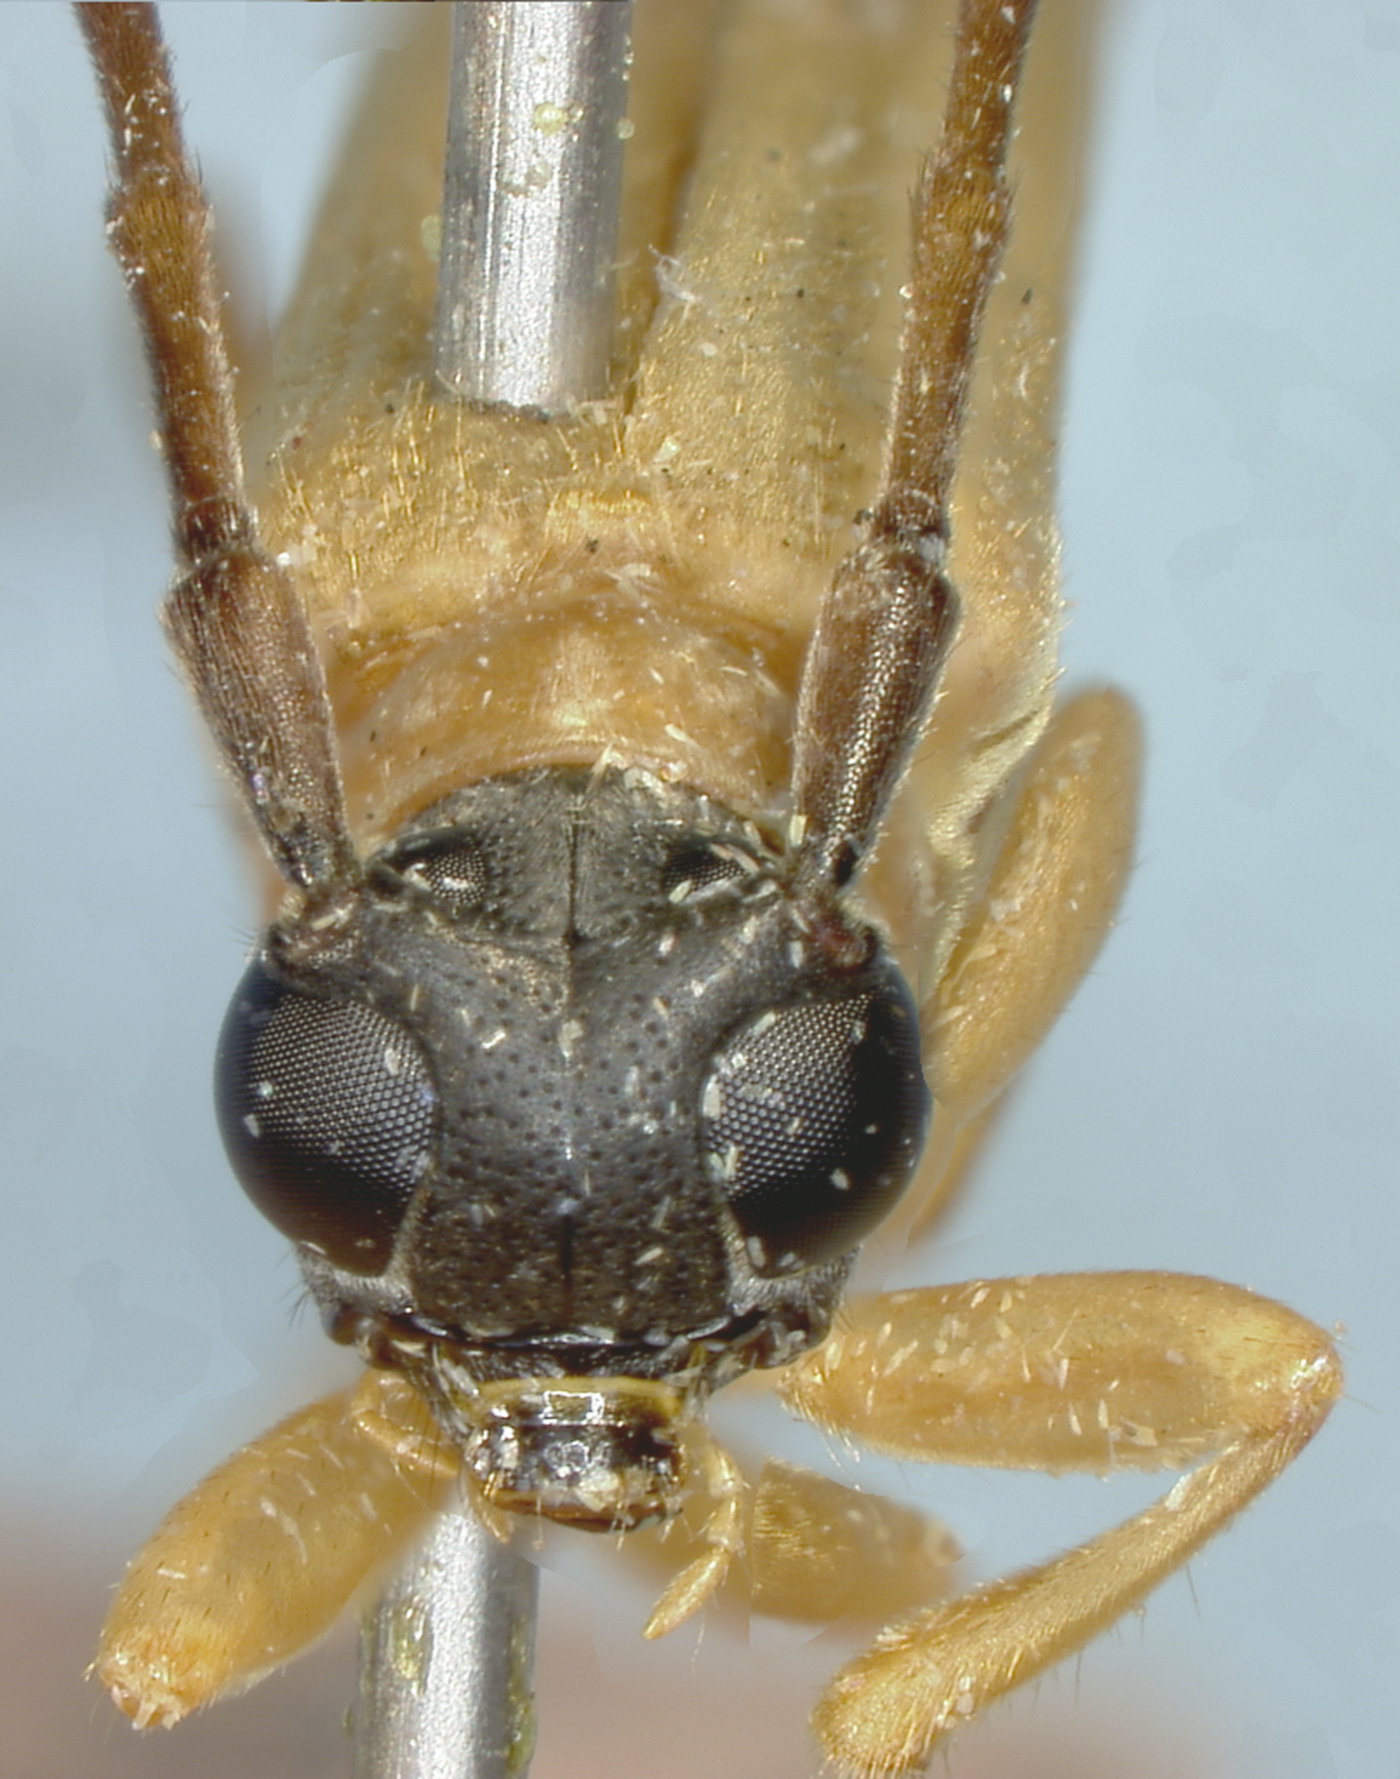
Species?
Nupserha ustulata (also Nupserha nigricornis)
